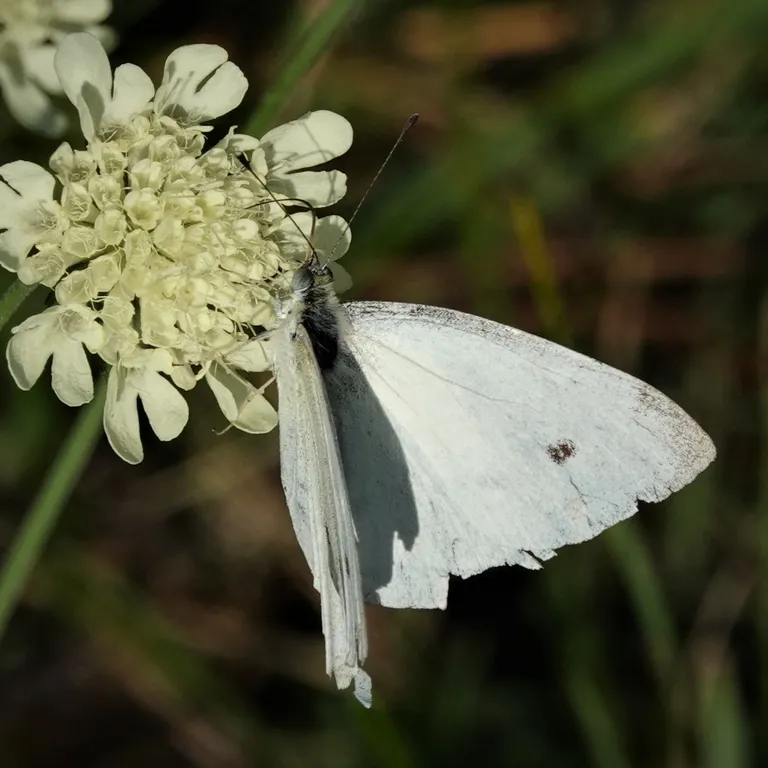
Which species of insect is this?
Pieris rapae
